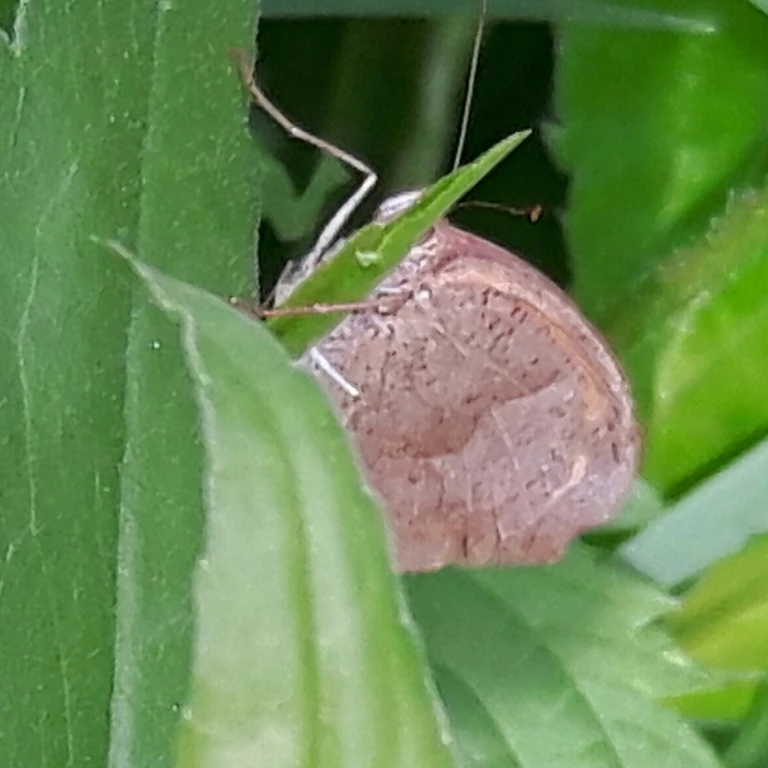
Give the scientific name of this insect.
Maniola jurtina
